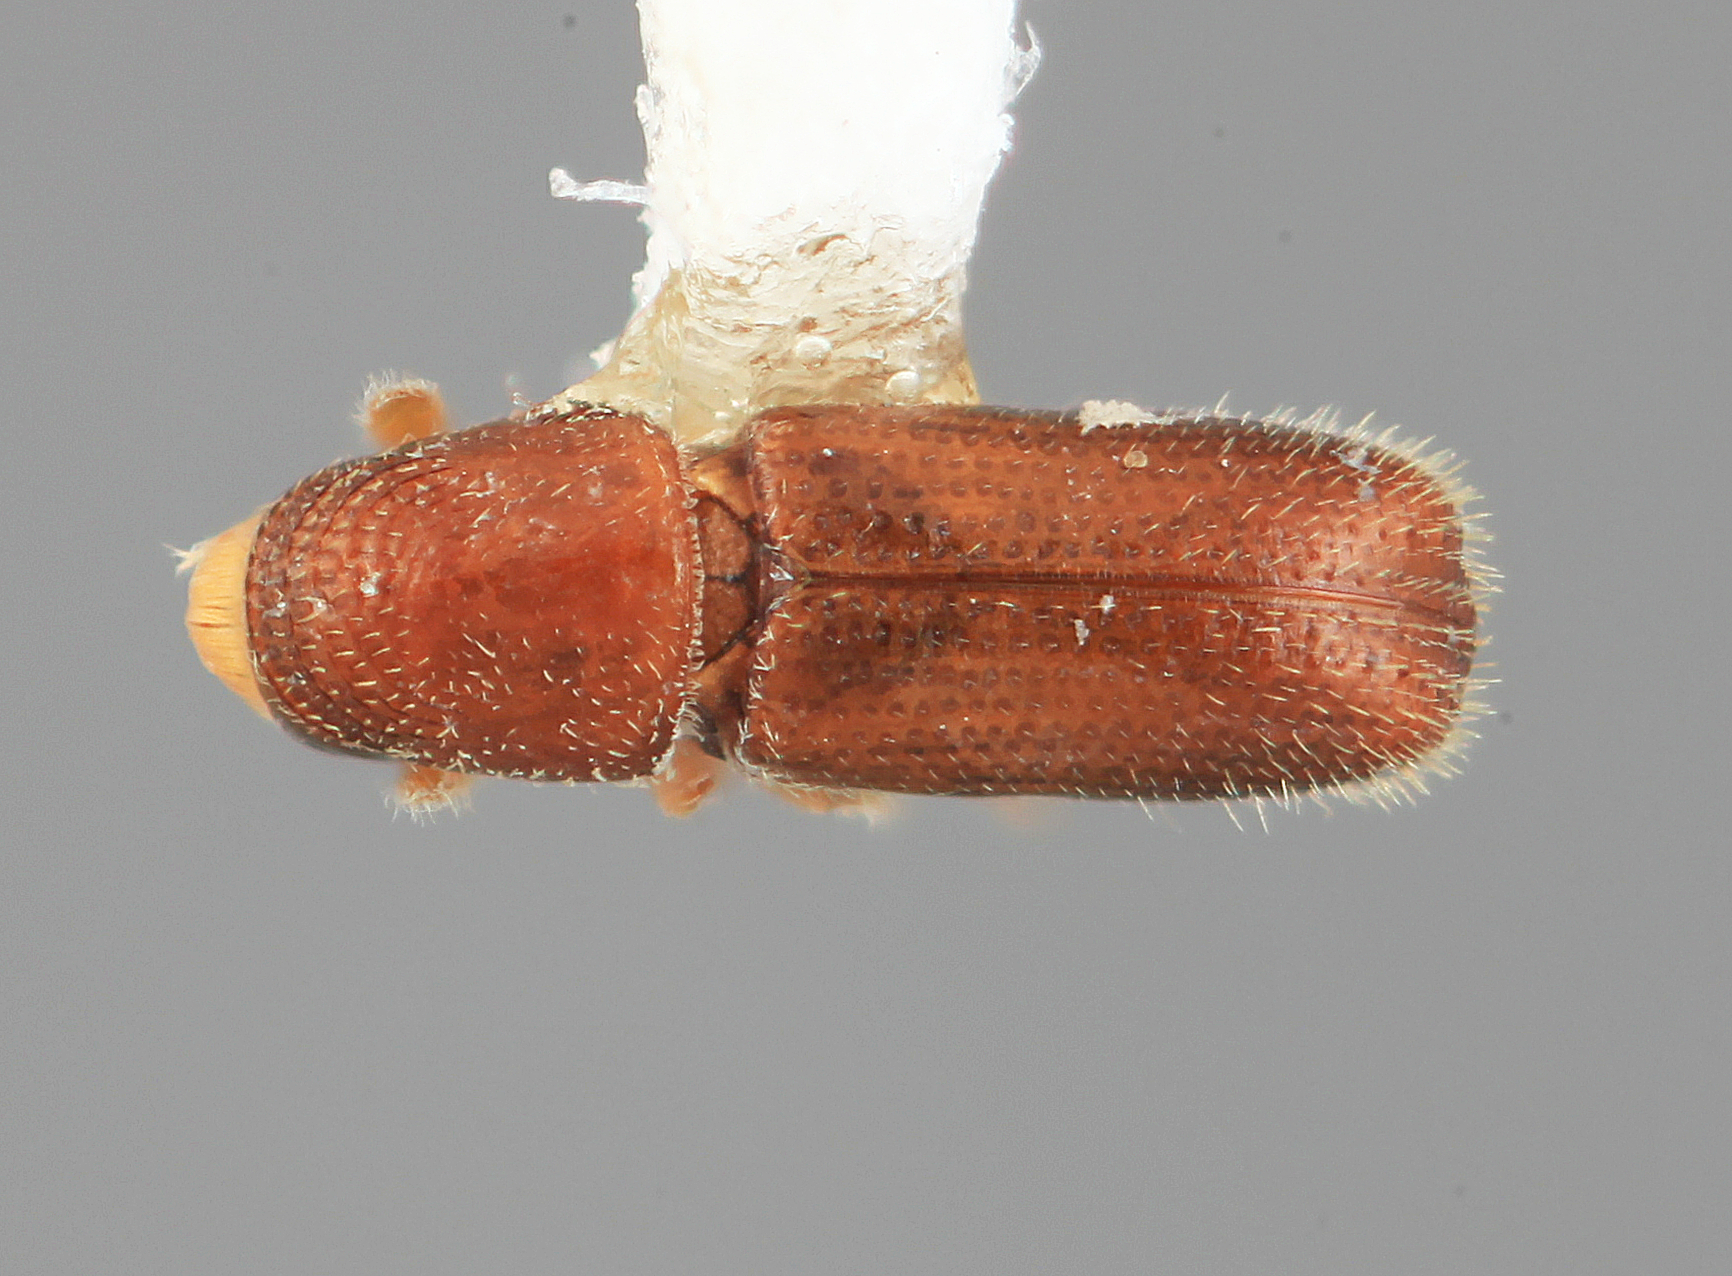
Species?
Pseudopityophthorus colombianus
